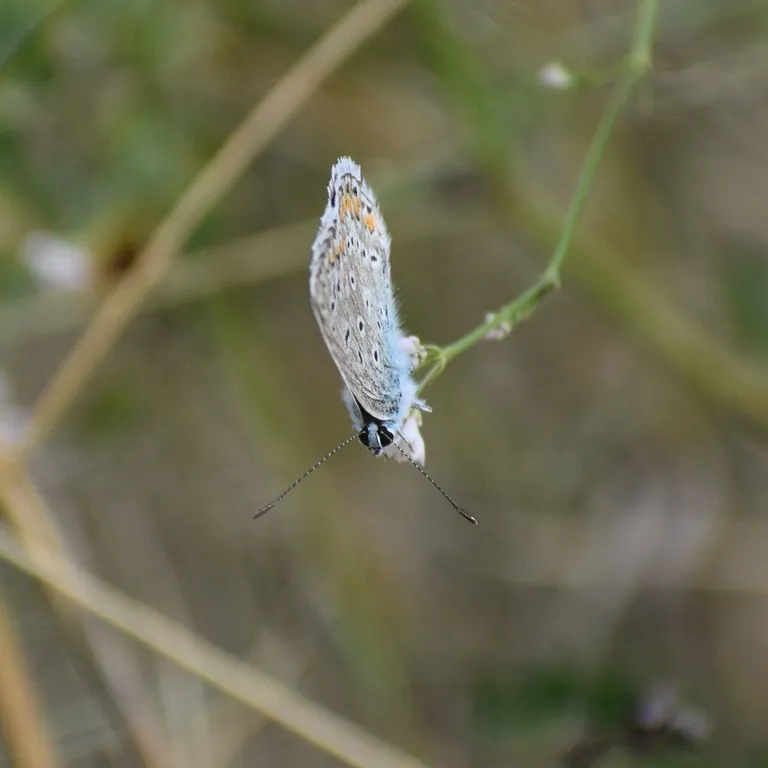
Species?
Polyommatus icarus
